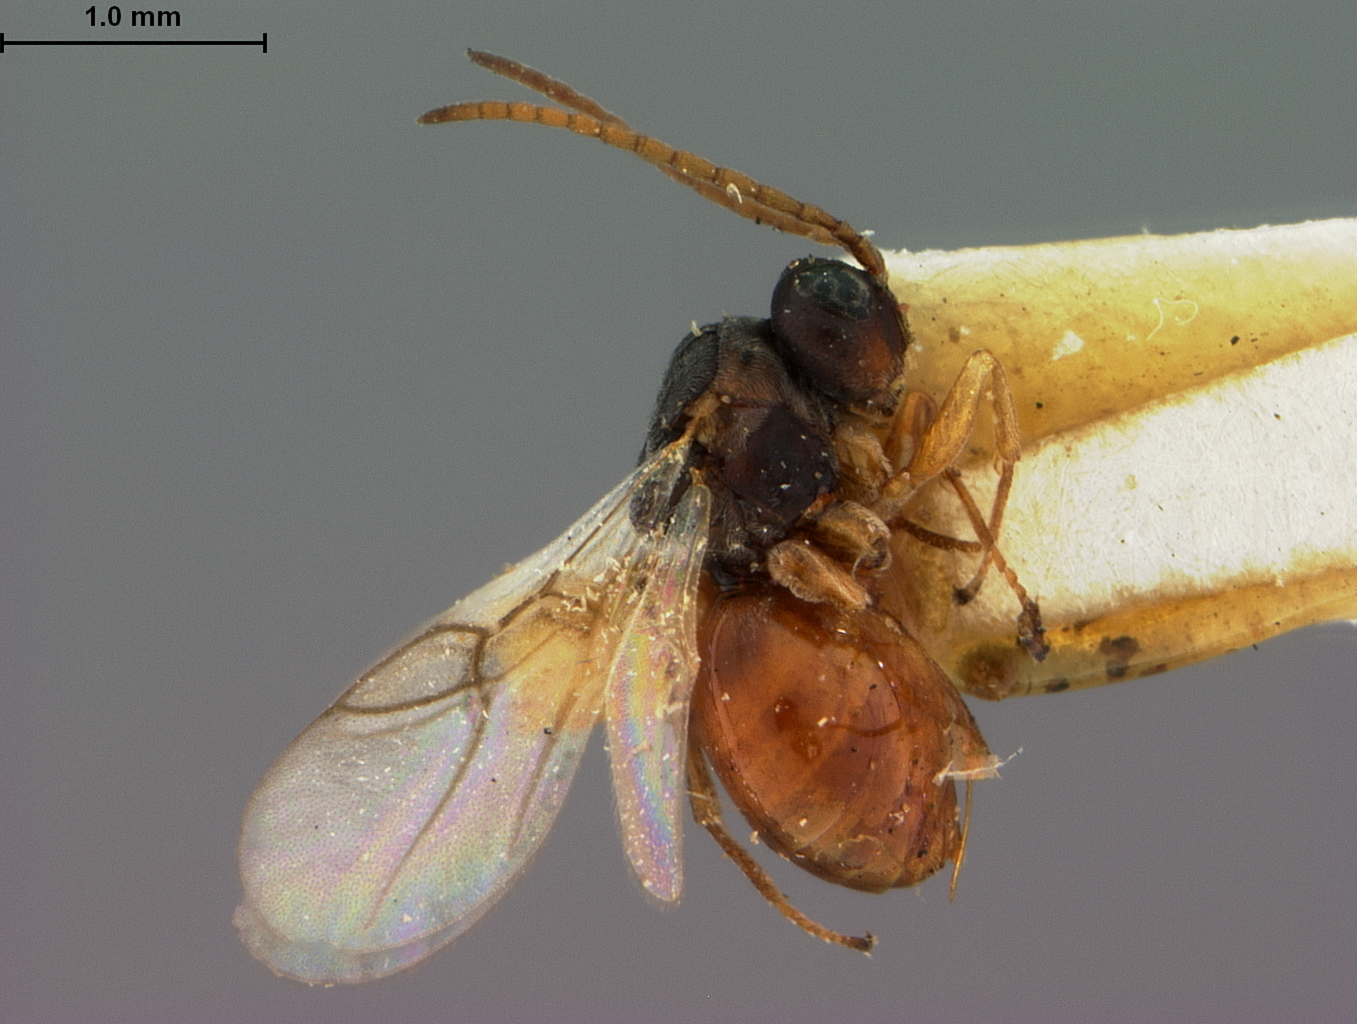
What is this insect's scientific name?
Aulax mulgediicola
